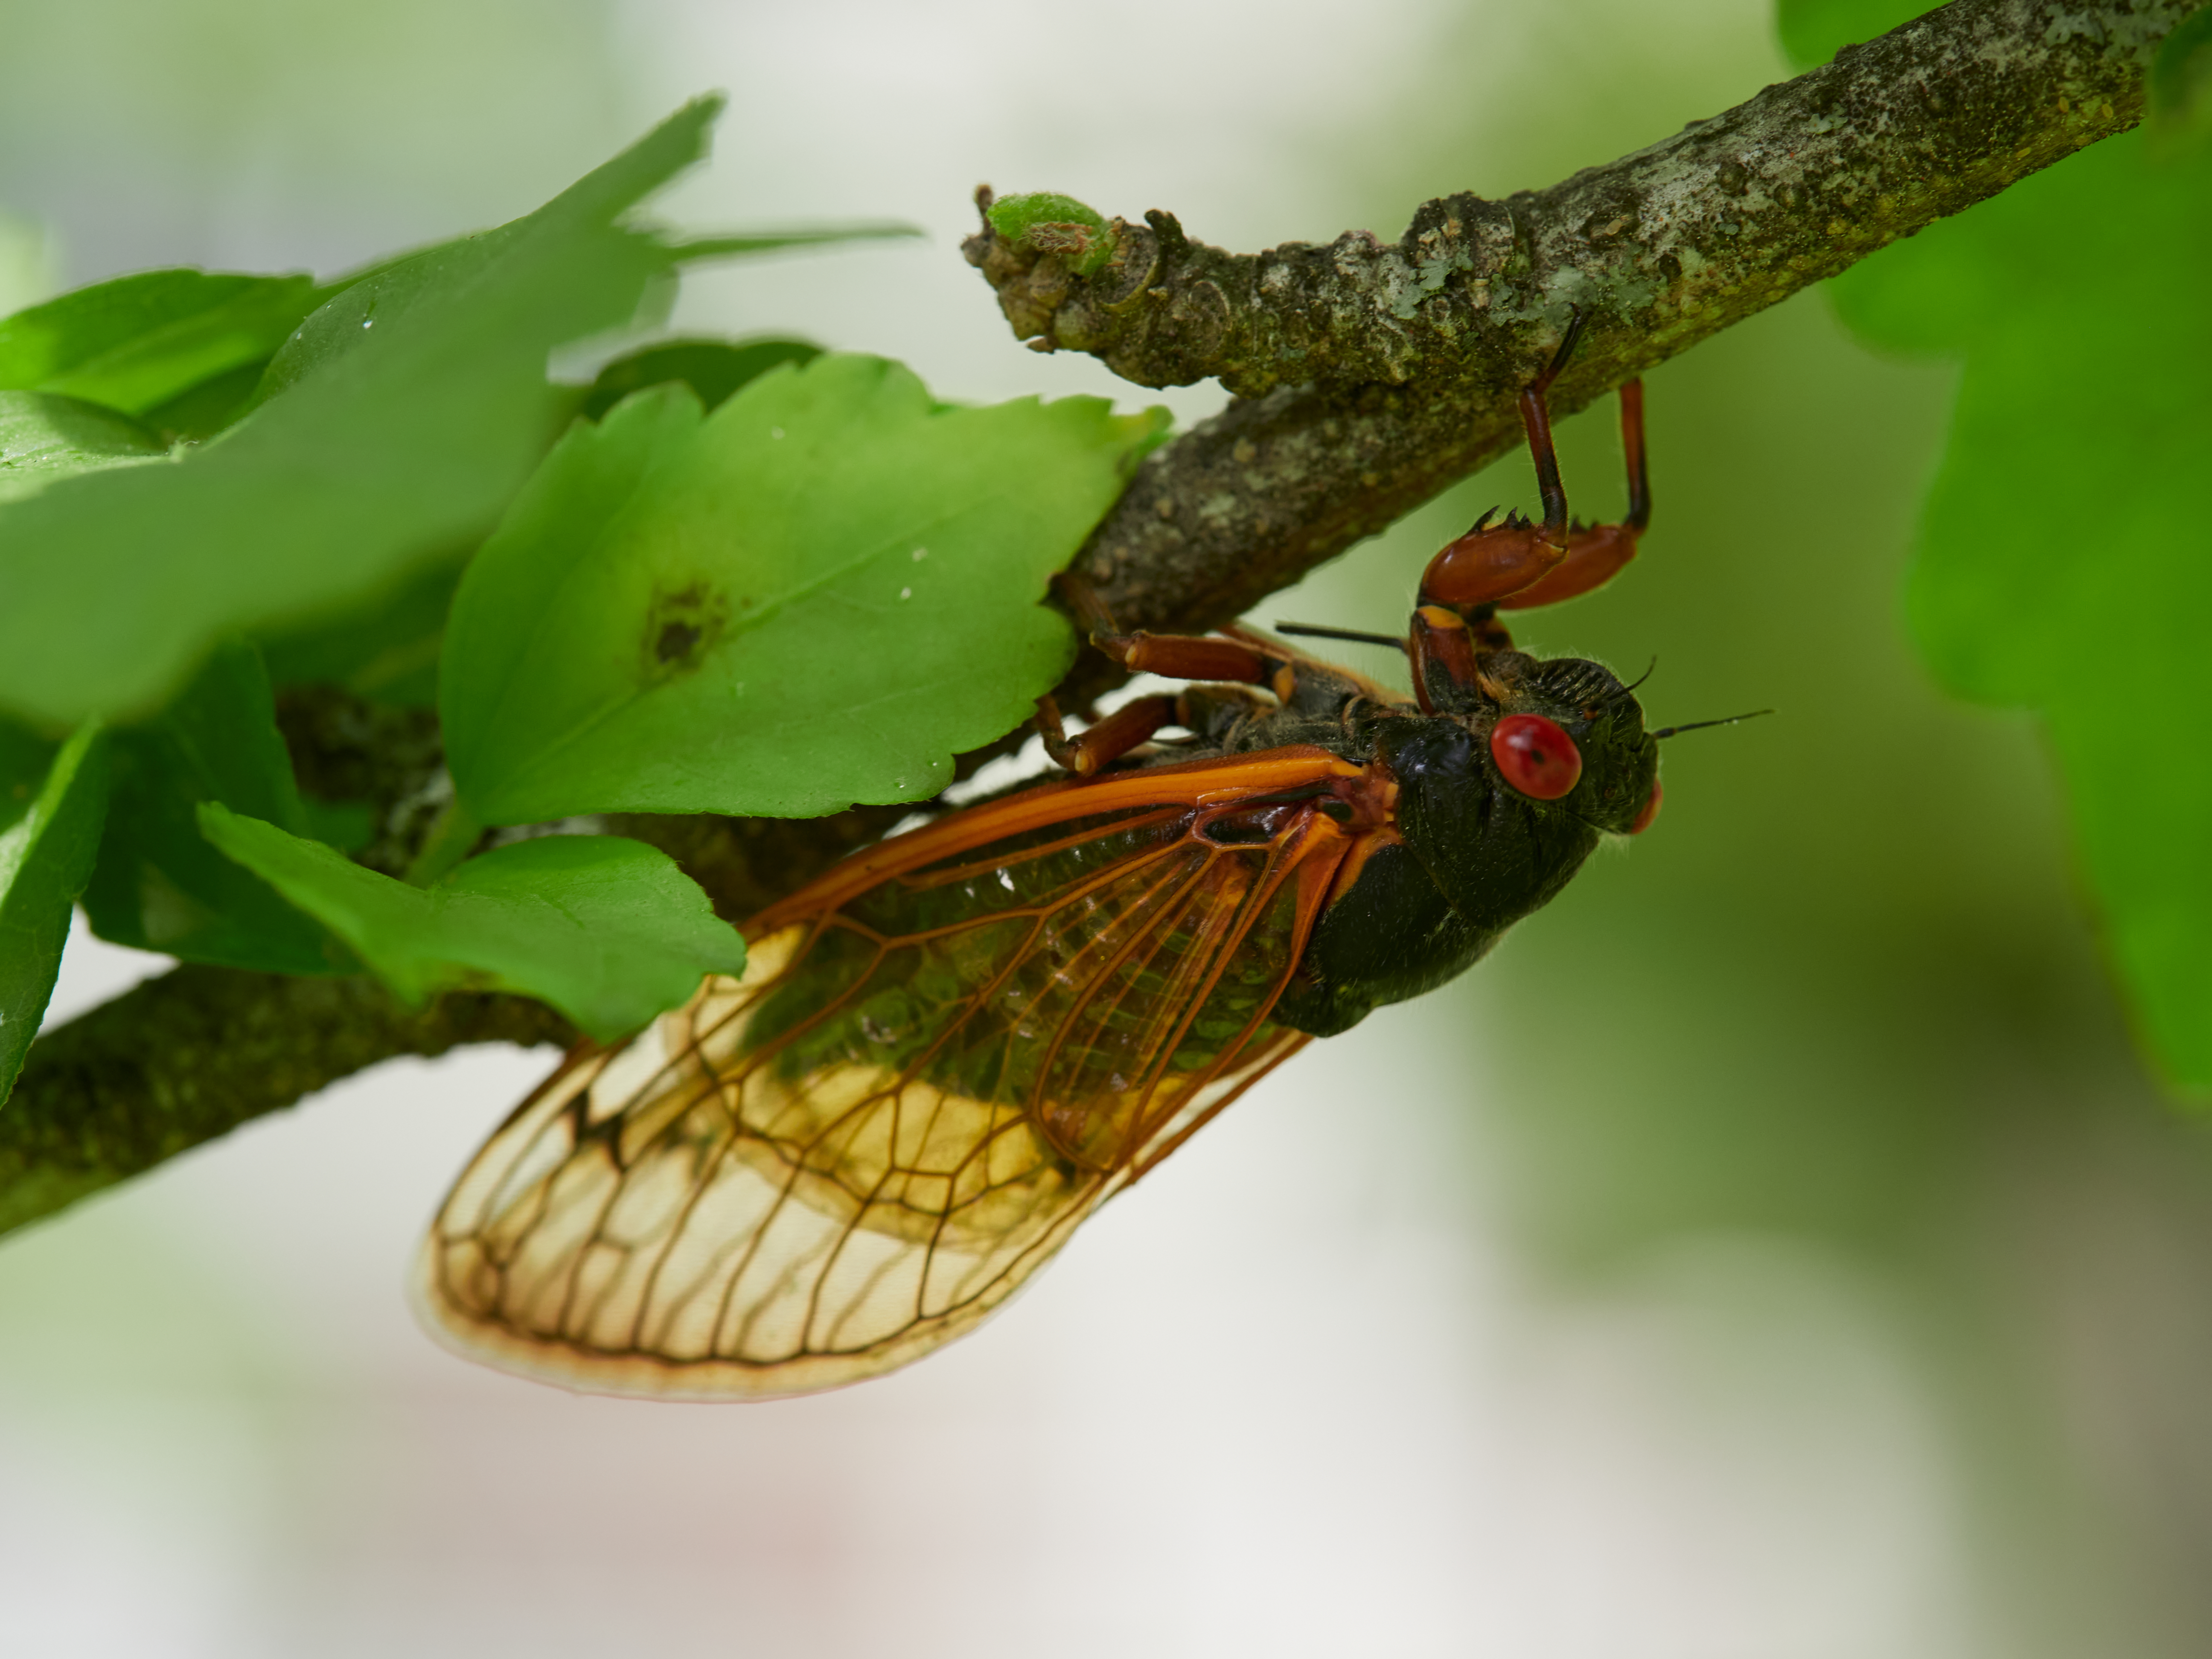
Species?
Magicicada cassinii
